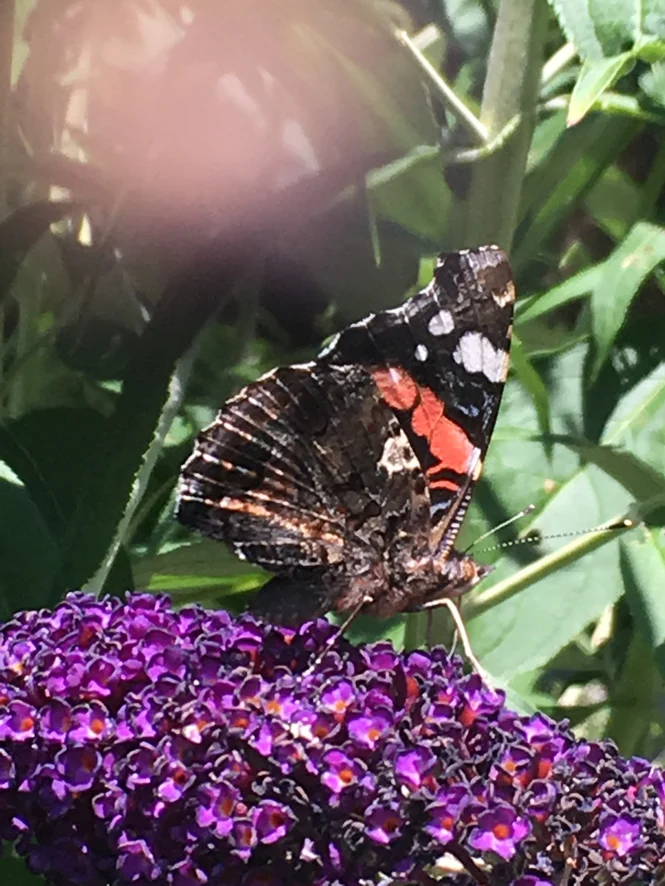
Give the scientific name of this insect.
Vanessa atalanta
